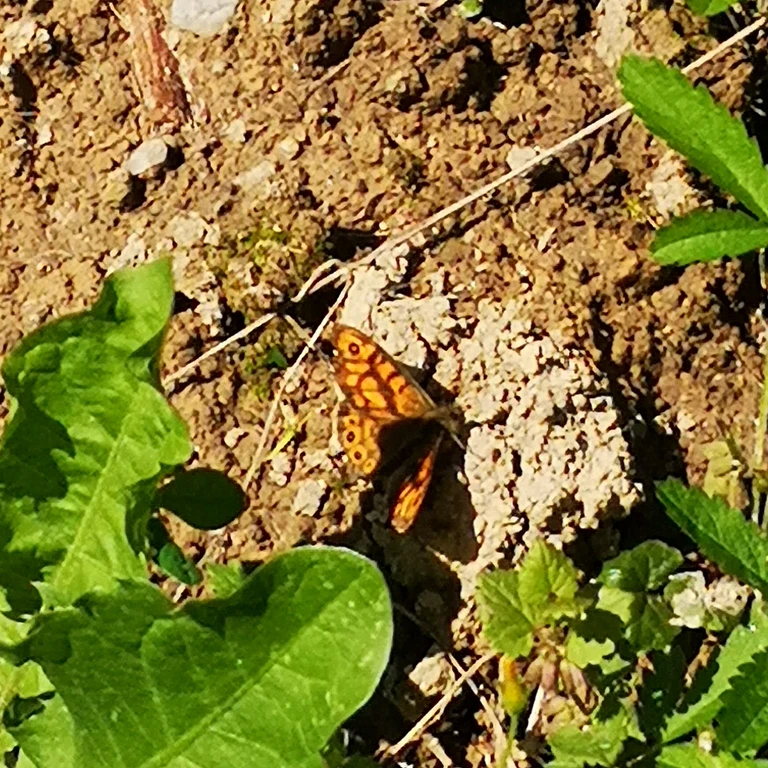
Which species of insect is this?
Lasiommata megera (also Pararge megera)
